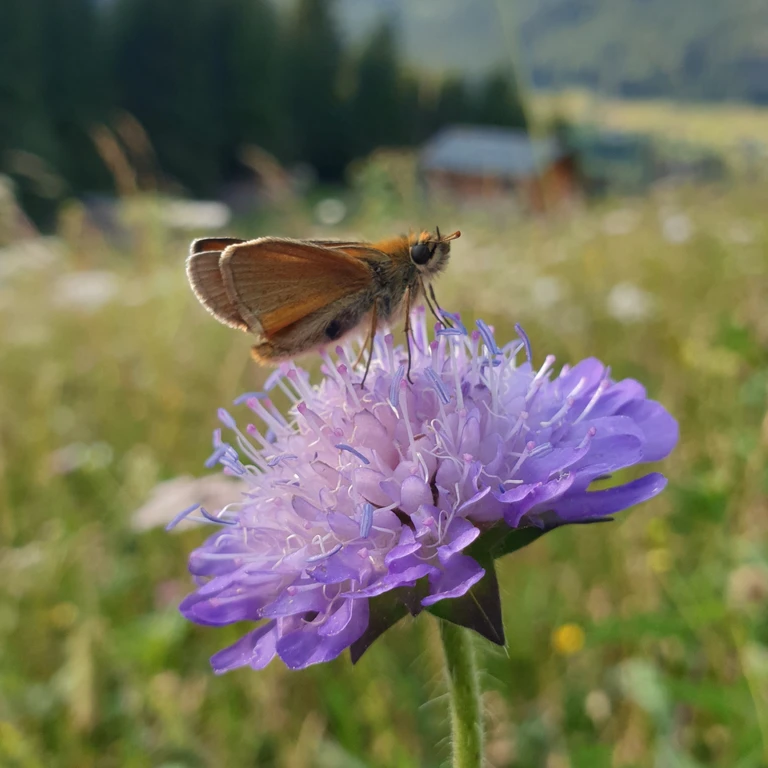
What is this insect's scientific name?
Thymelicus sylvestris
